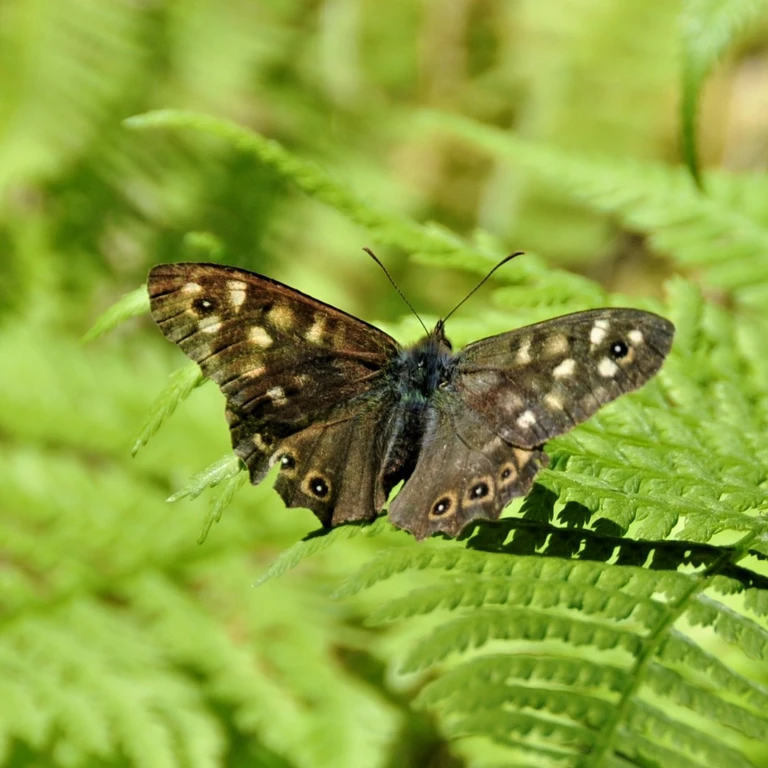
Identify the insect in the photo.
Pararge aegeria
